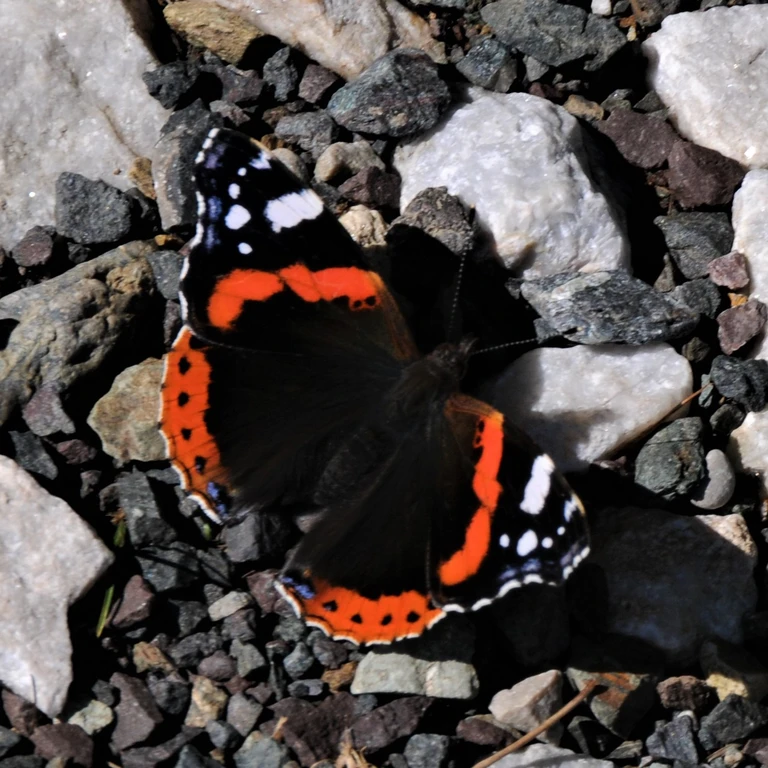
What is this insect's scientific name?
Vanessa atalanta
